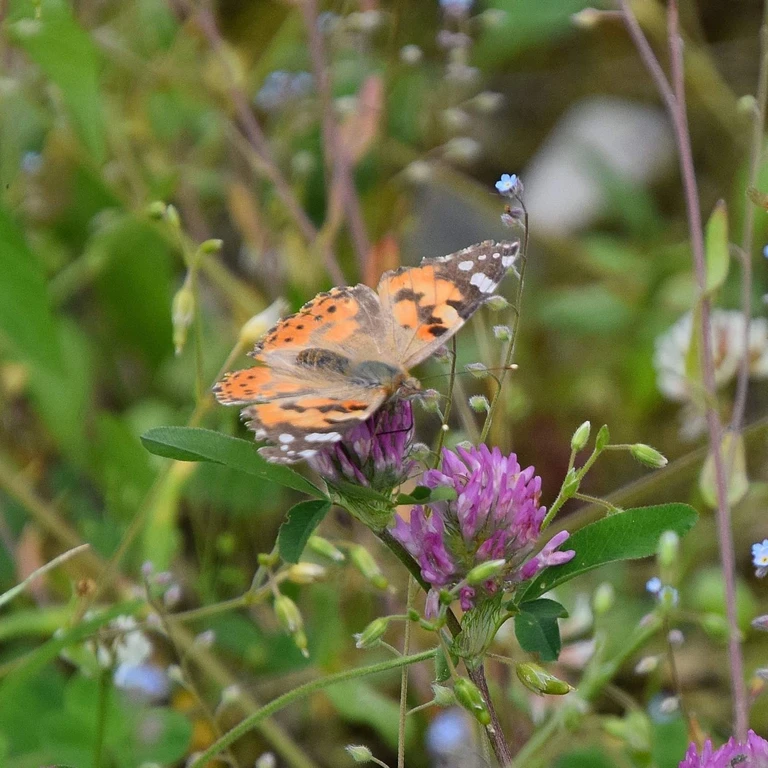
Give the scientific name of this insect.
Vanessa cardui
